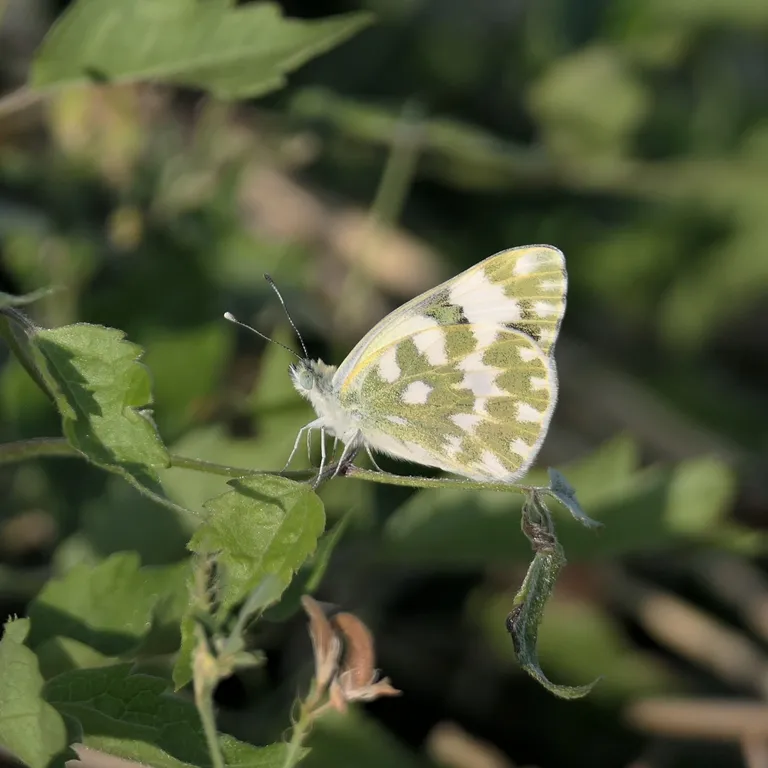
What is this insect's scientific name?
Pontia edusa
